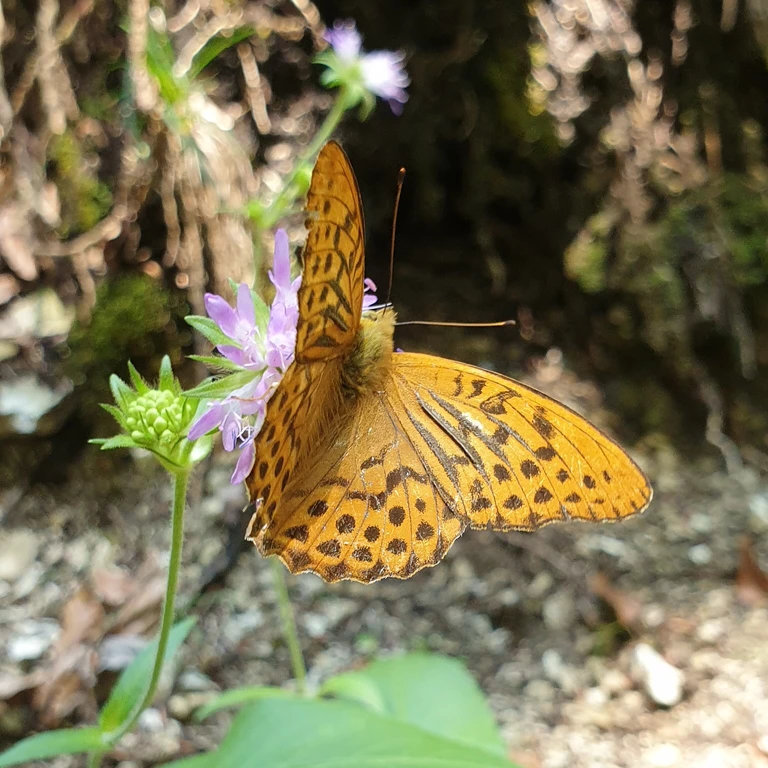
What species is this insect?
Argynnis paphia
